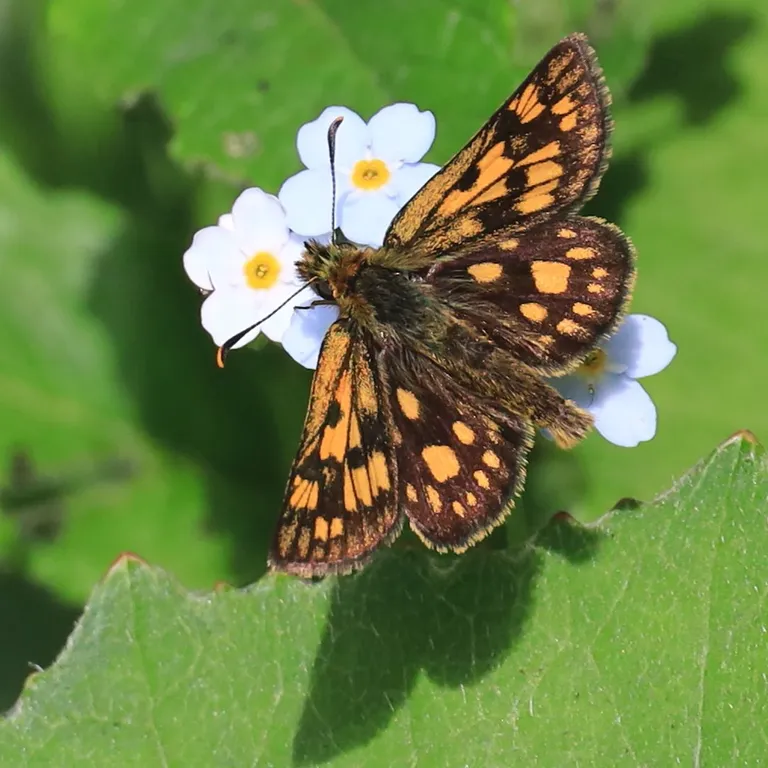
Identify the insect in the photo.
Carterocephalus palaemon
